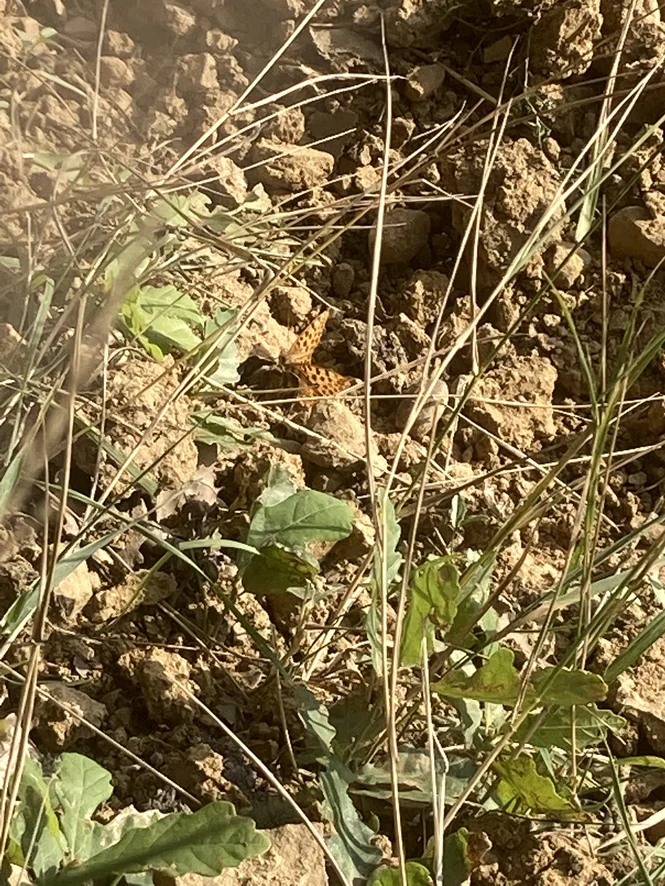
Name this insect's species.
Issoria lathonia
